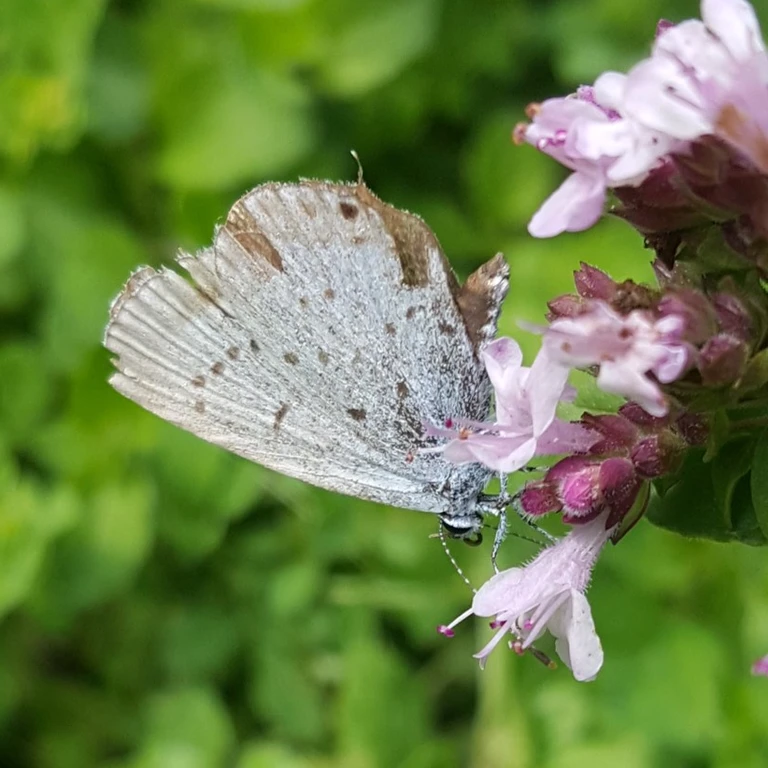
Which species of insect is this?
Cupido argiades (also Elkalyce argiades)
